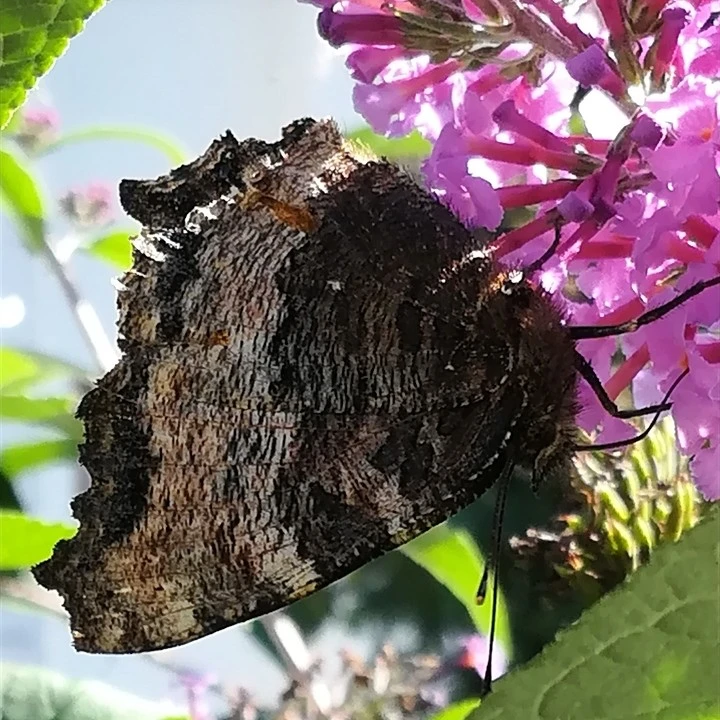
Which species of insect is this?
Nymphalis polychloros
